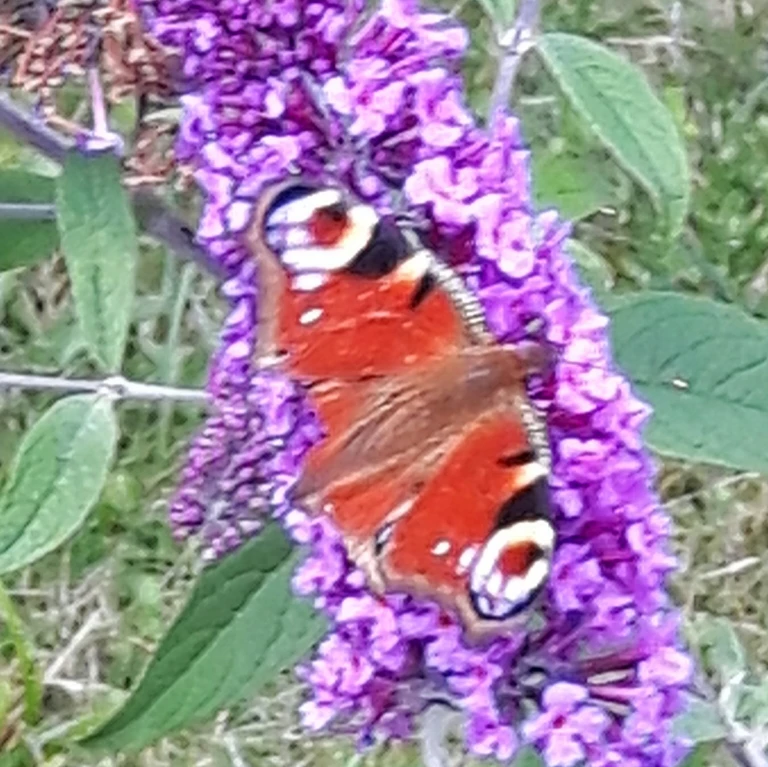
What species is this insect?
Aglais io
